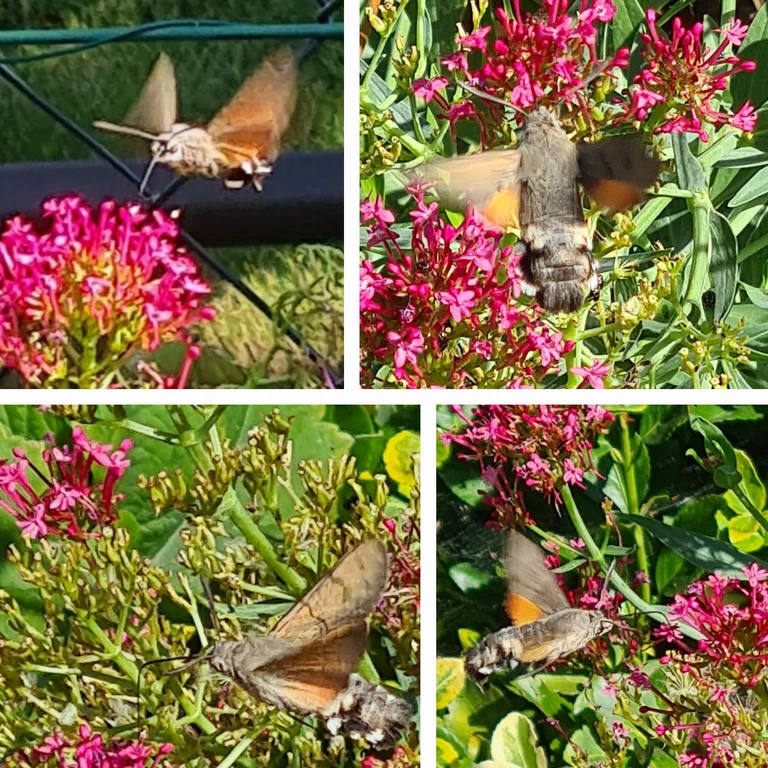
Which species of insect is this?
Macroglossum stellatarum
